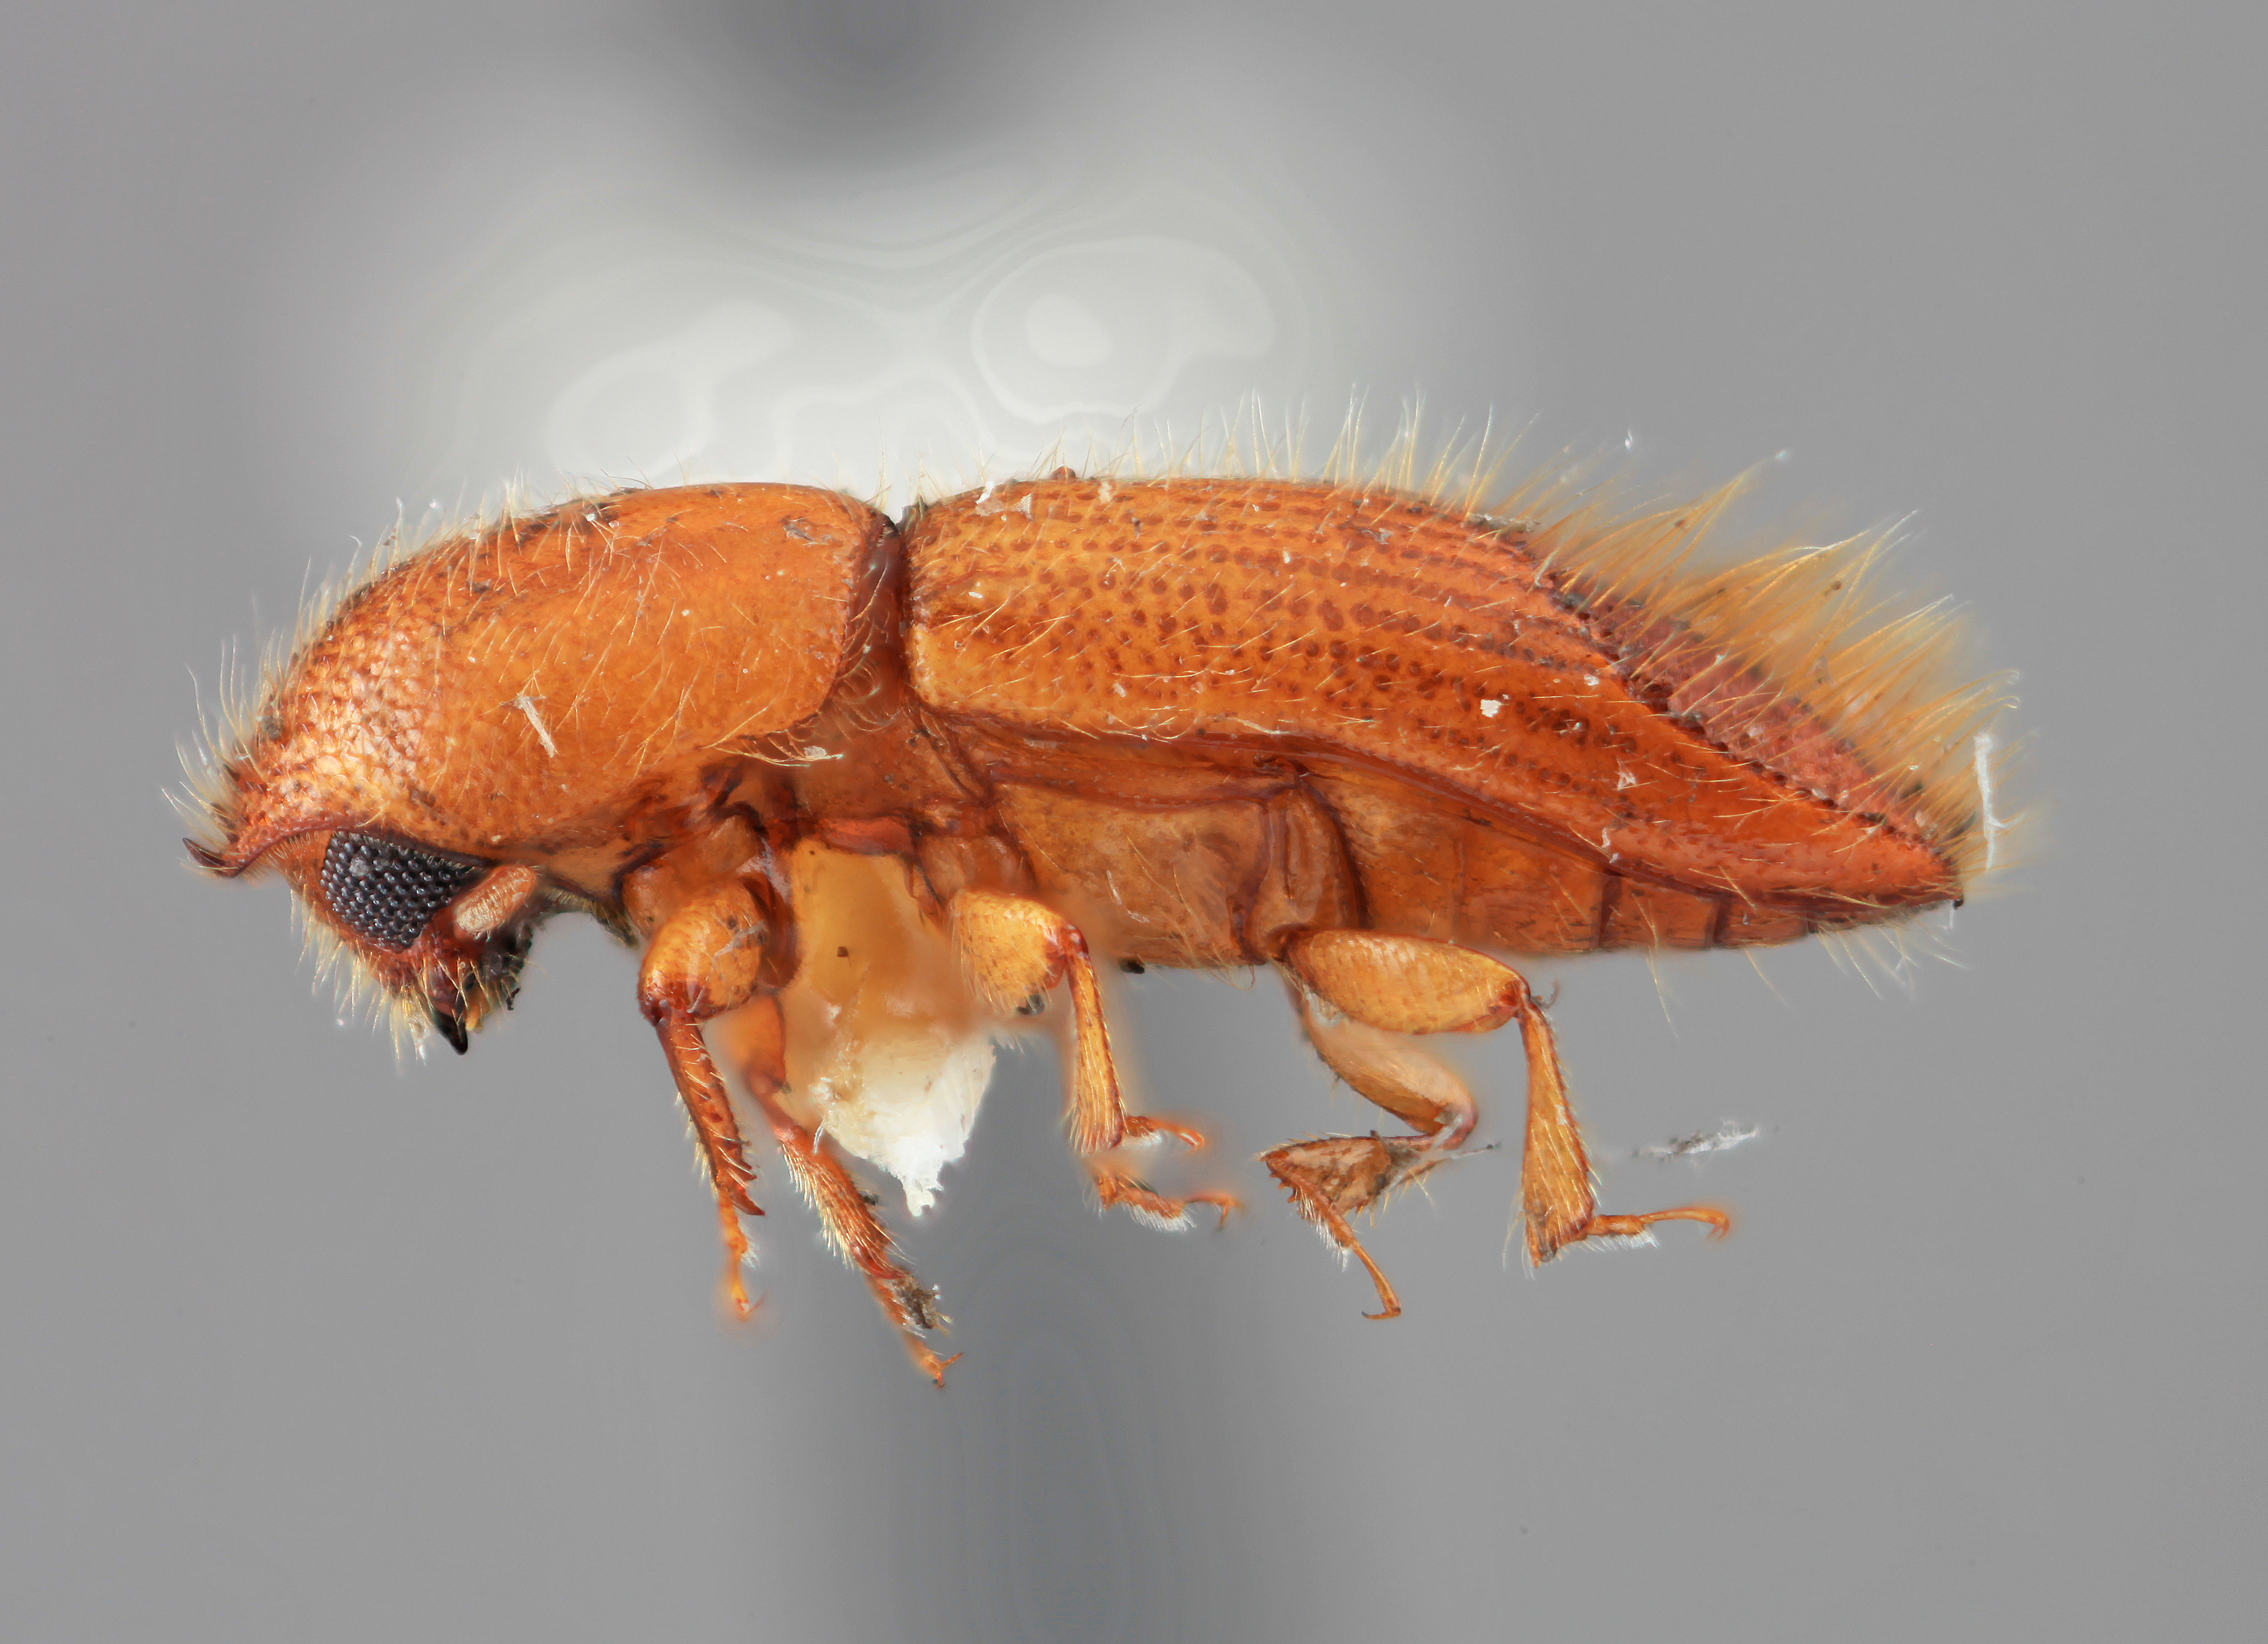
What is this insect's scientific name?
Sampsonius usurpatus
